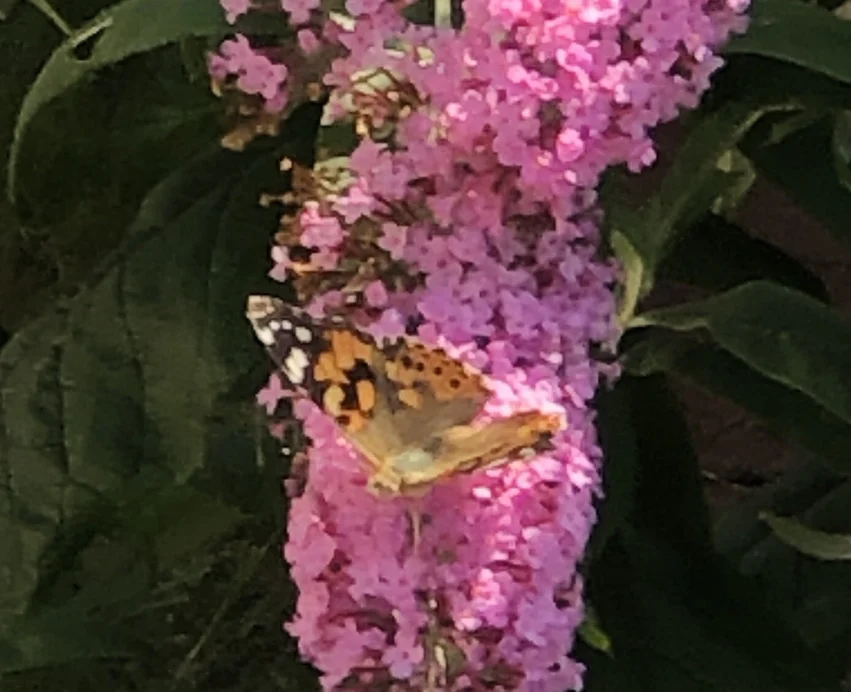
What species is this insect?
Vanessa cardui
